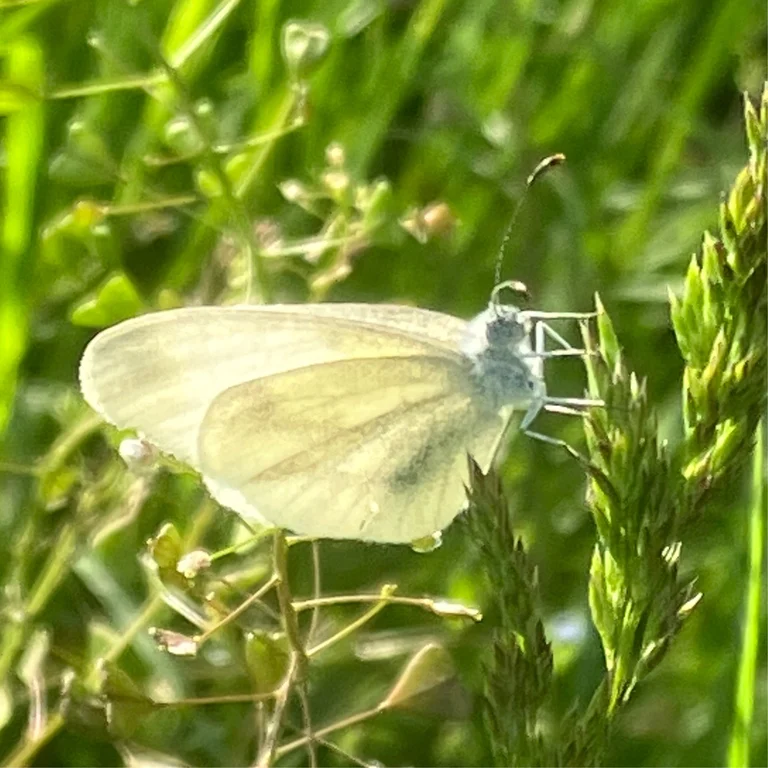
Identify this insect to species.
Leptidea sinapis/juvernica
